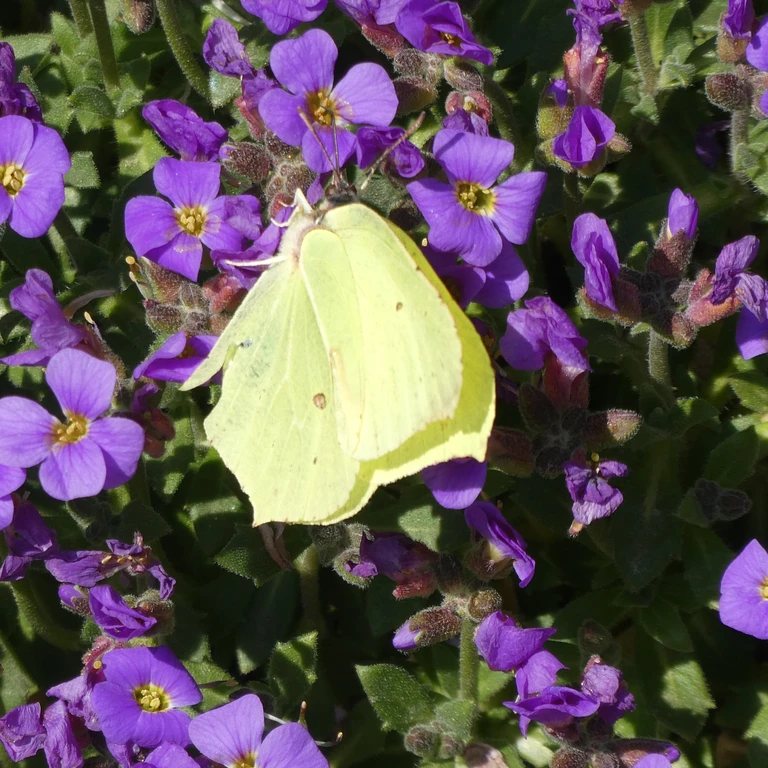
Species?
Gonepteryx rhamni
